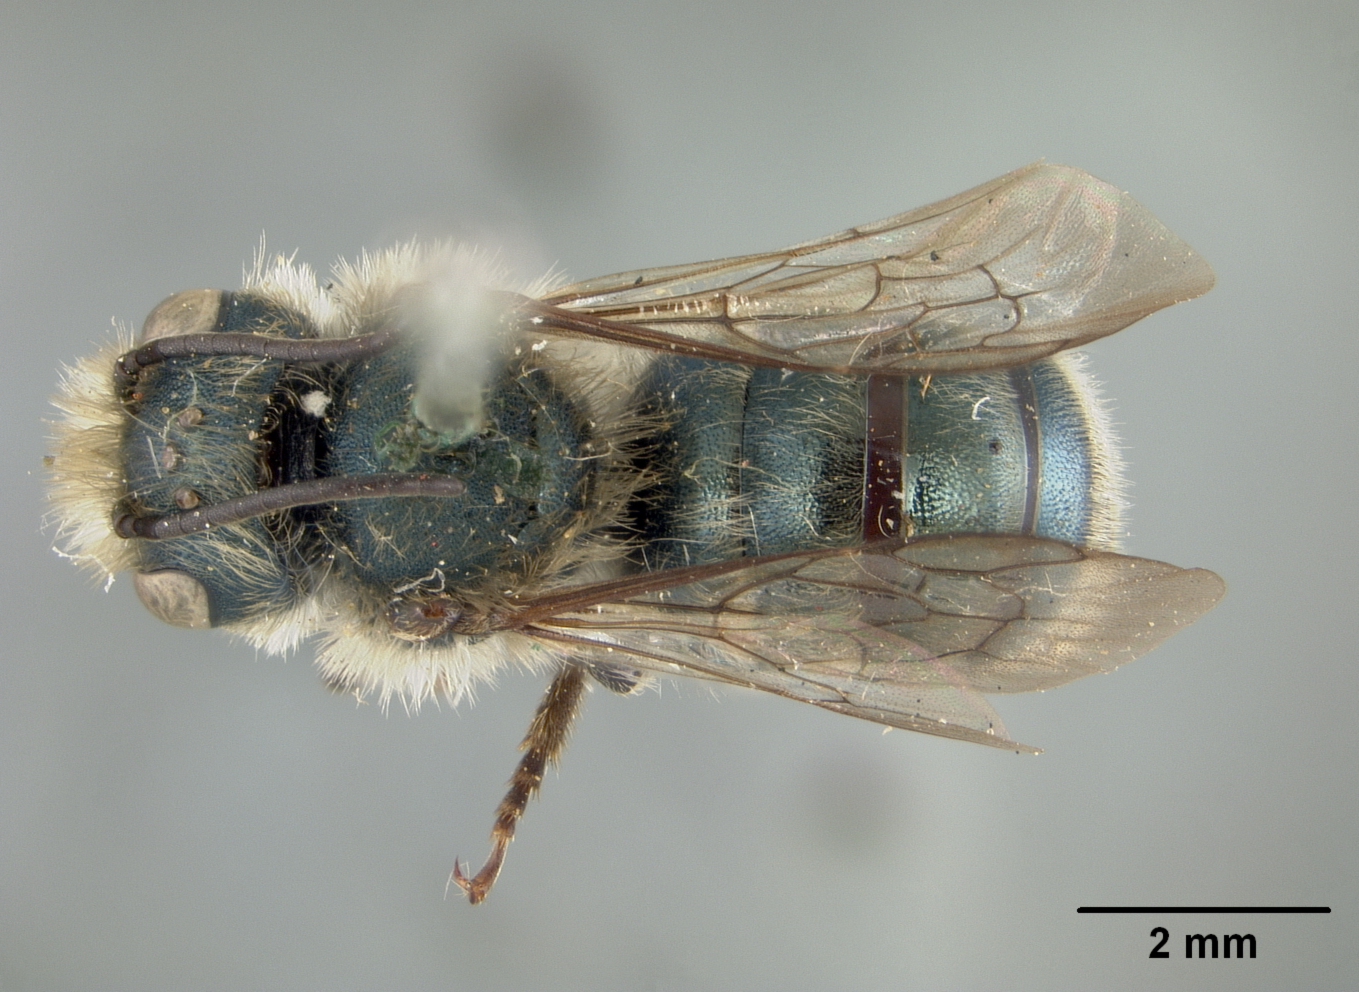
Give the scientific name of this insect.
Osmia pasadenae
